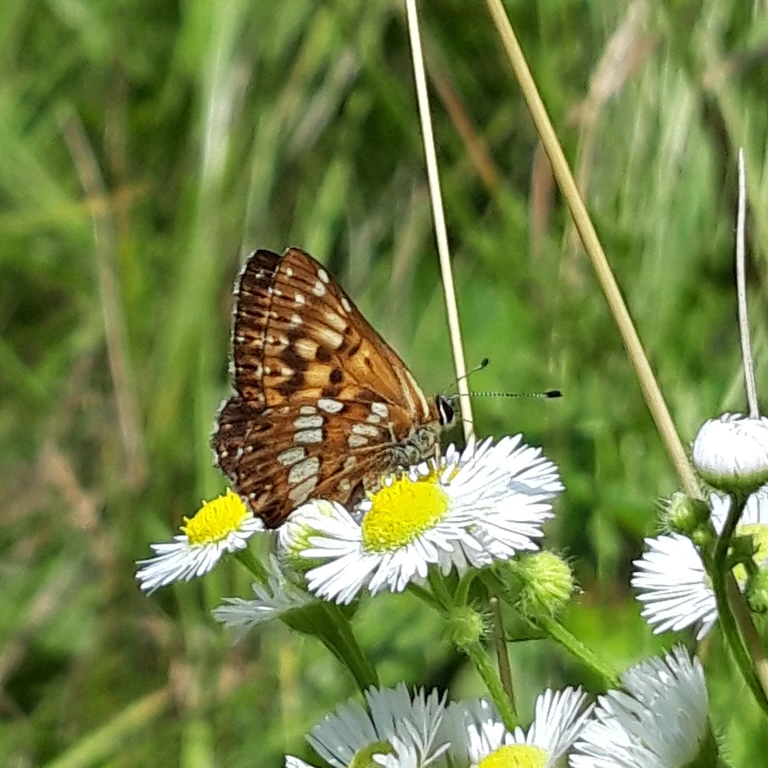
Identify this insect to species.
Hamearis lucina
